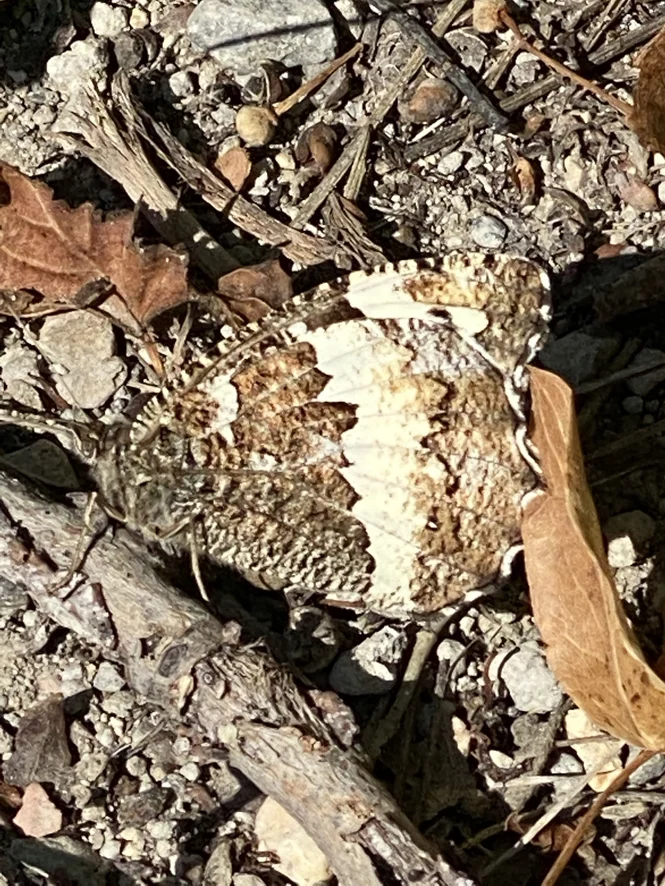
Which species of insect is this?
Brintesia circe
